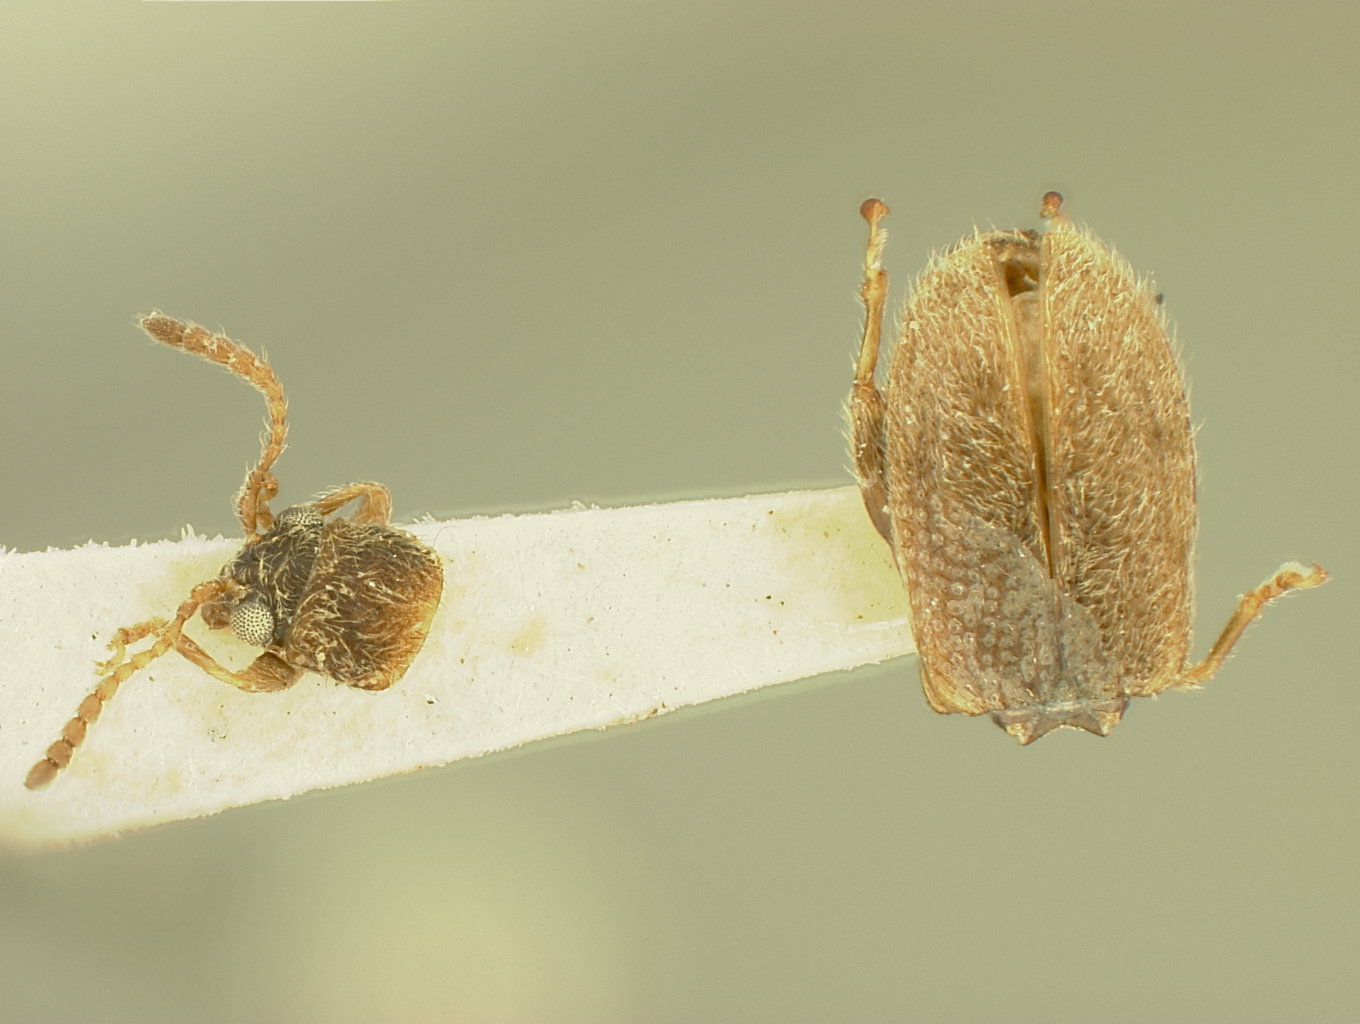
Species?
Distigmoptera borealis
